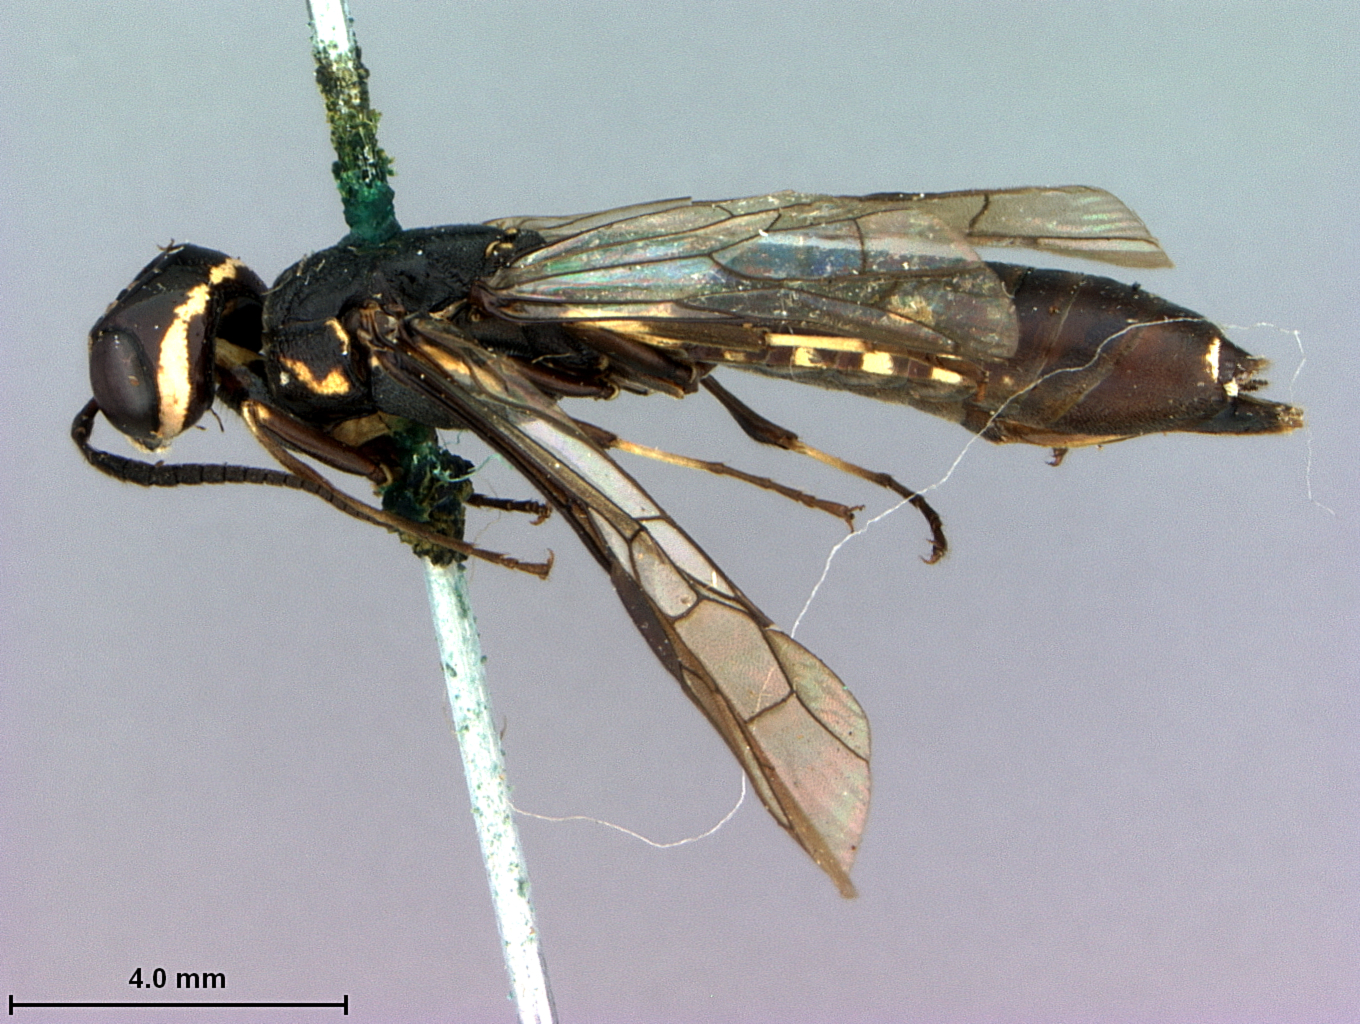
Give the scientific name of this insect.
Obesaxiphyda banahao
